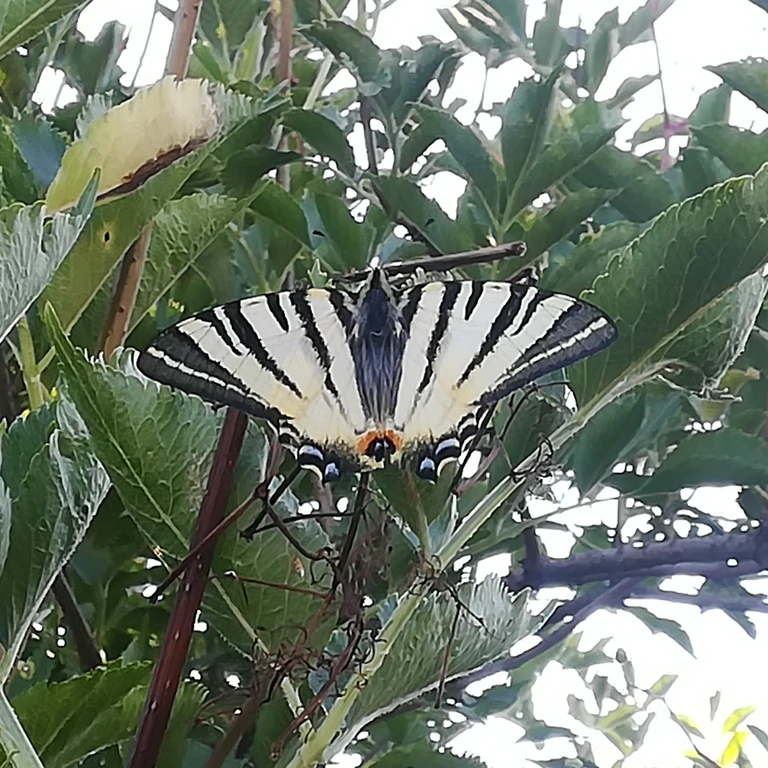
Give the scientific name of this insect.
Iphiclides podalirius
